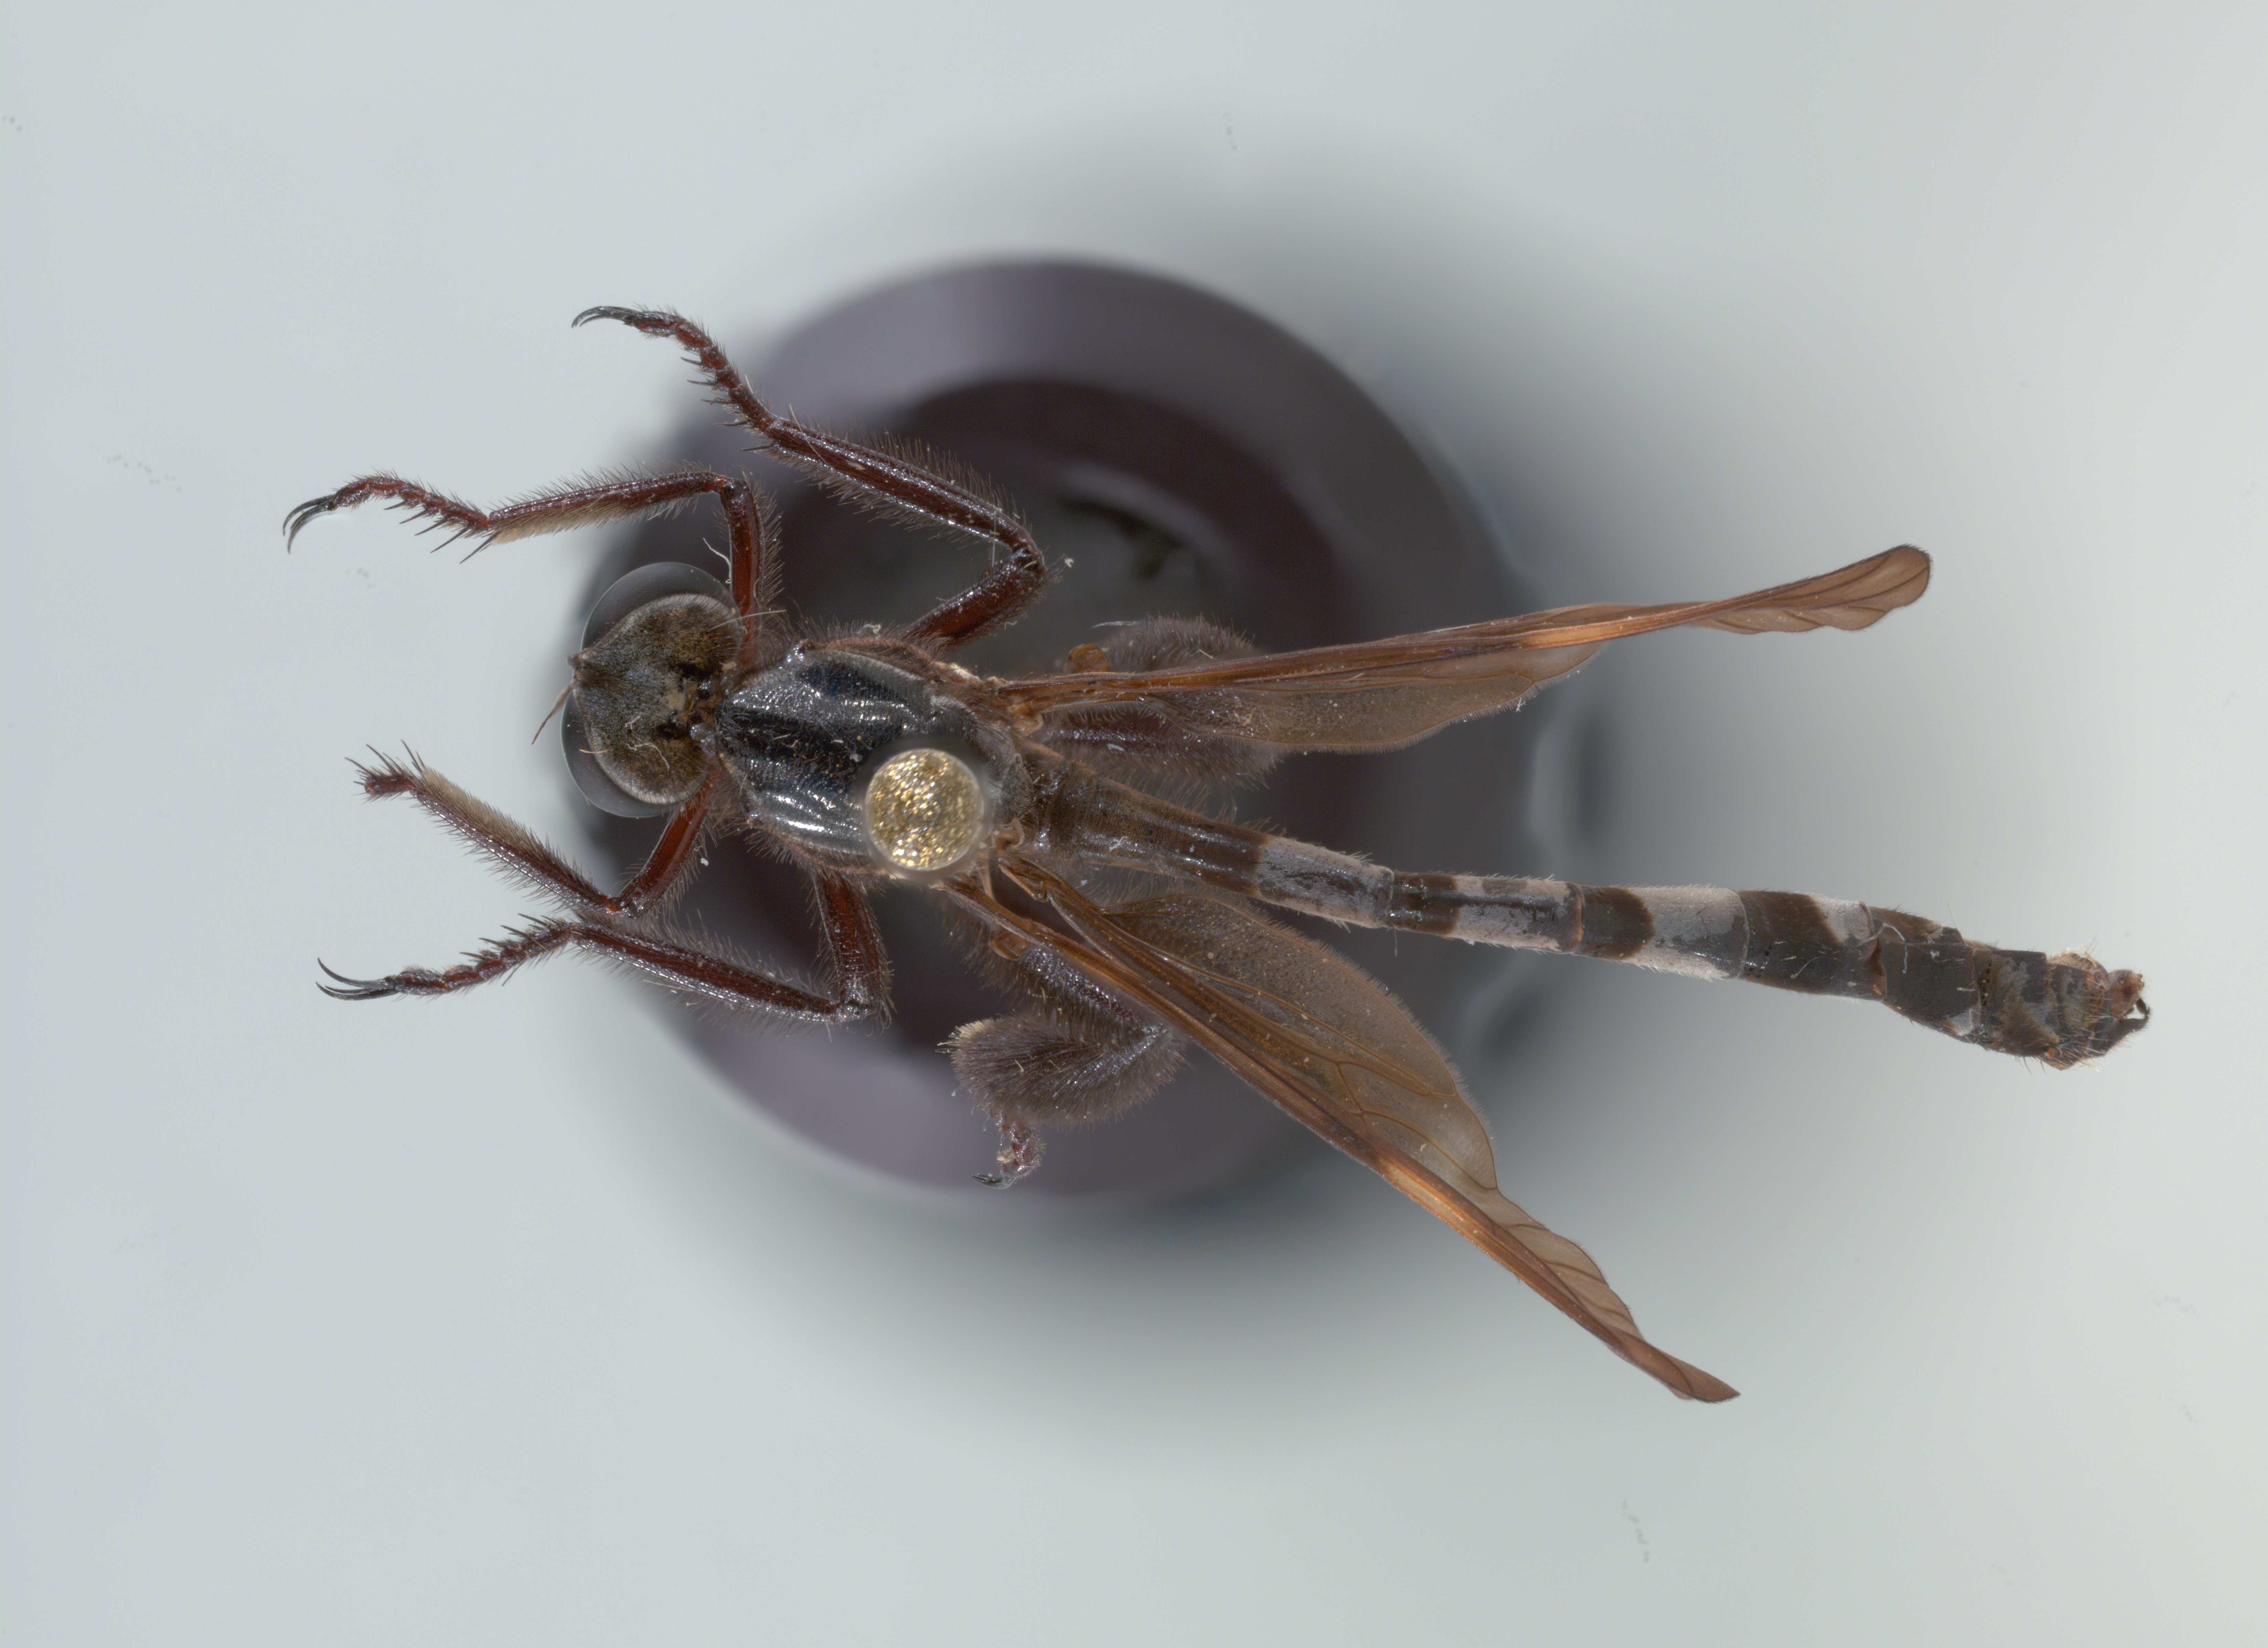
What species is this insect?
Lasiocnemus lugens
